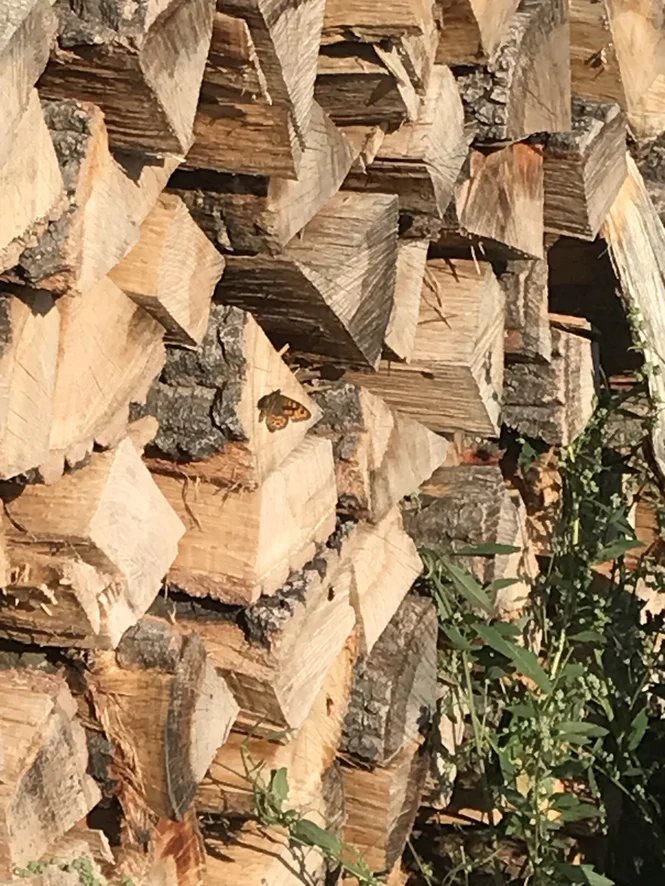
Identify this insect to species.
Lasiommata megera (also Pararge megera)
